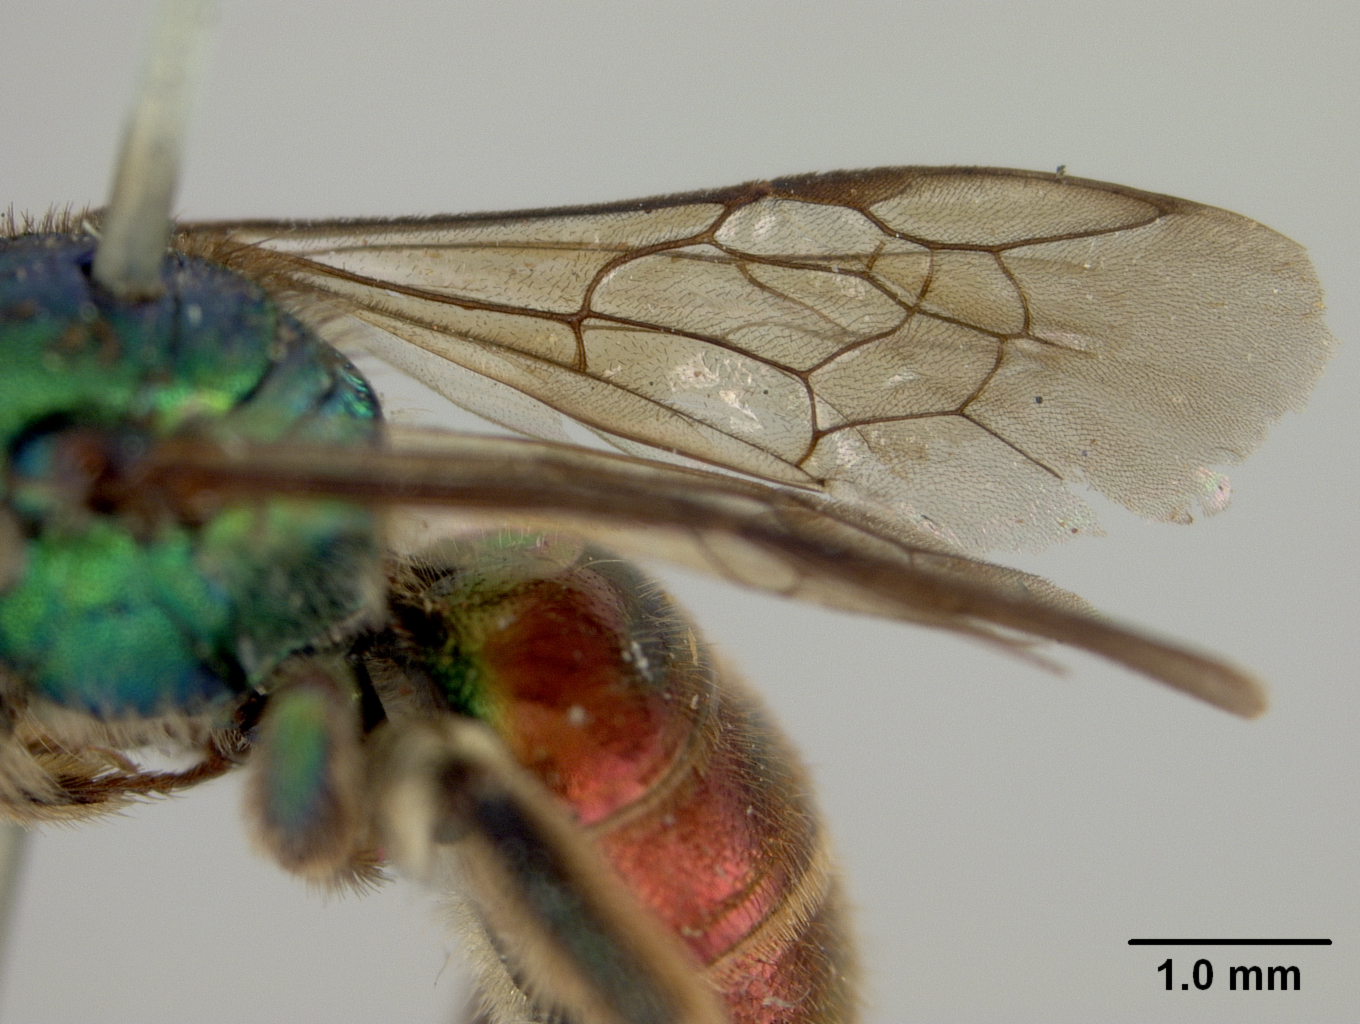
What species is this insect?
Augochlora charapina
